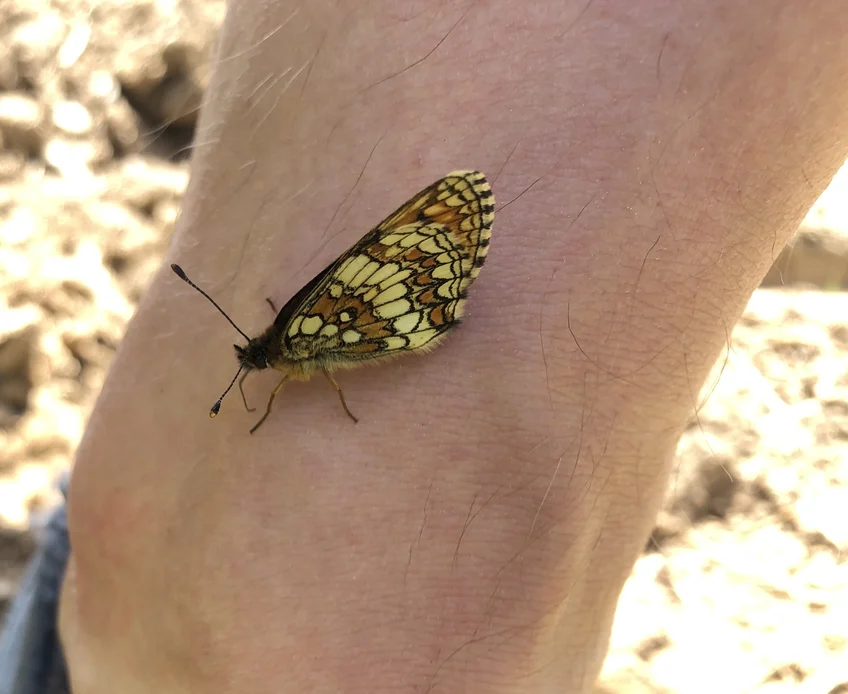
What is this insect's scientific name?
Melitaea athalia
